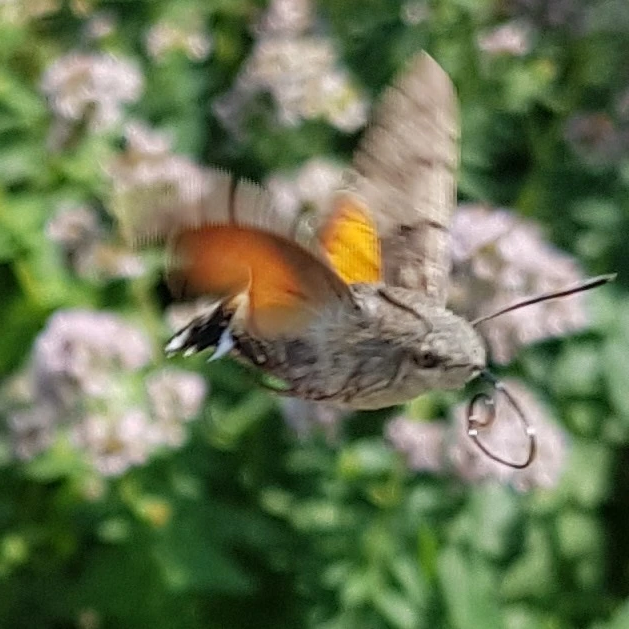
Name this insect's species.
Macroglossum stellatarum
